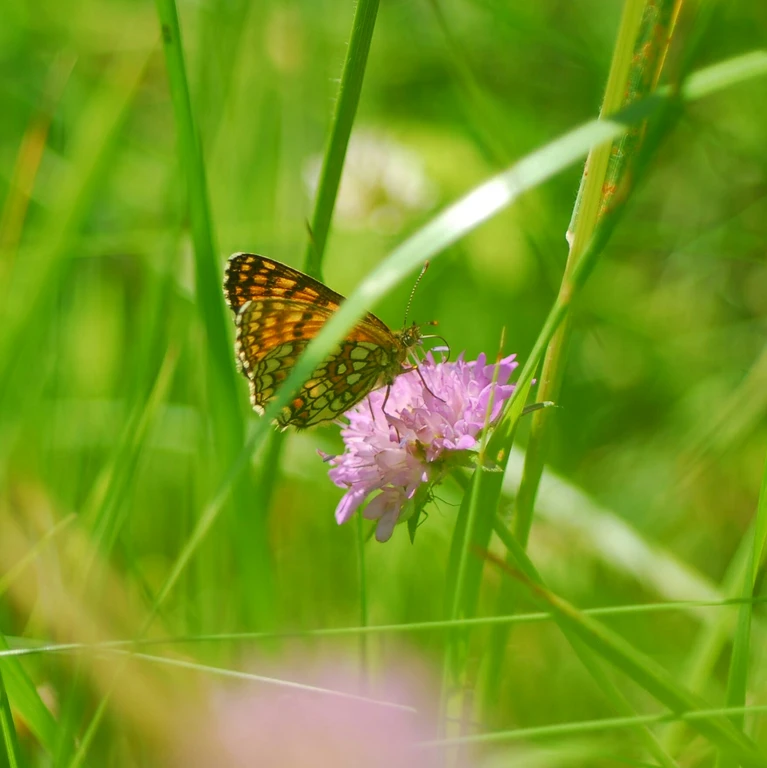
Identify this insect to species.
Melitaea athalia
